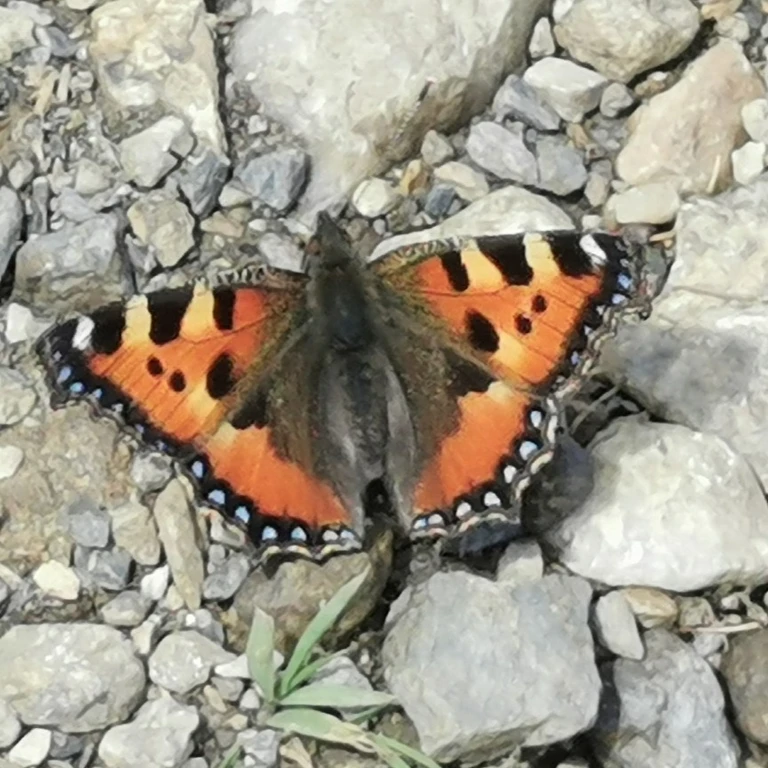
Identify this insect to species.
Aglais urticae
